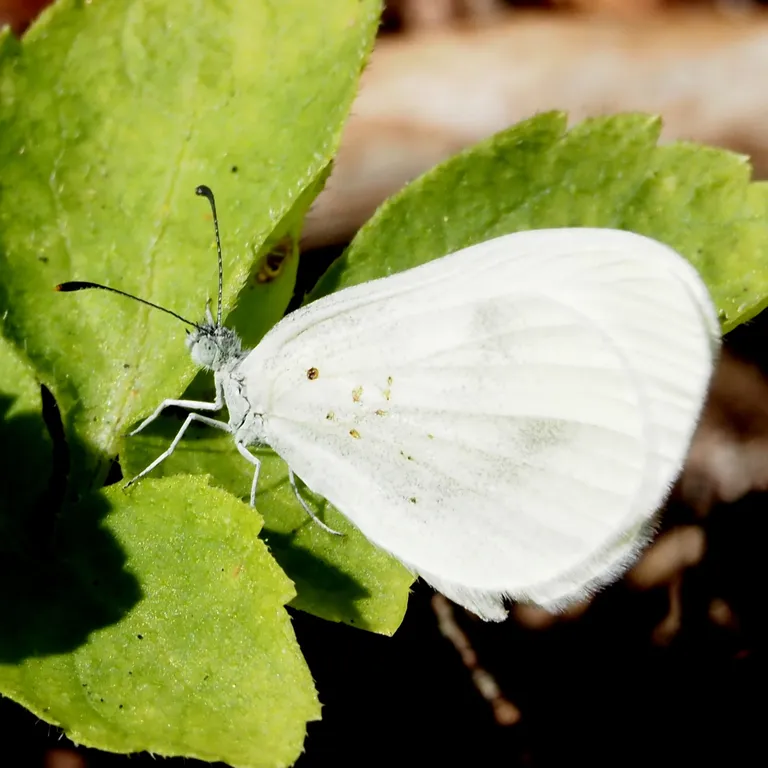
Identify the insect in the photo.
Leptidea sinapis/juvernica
